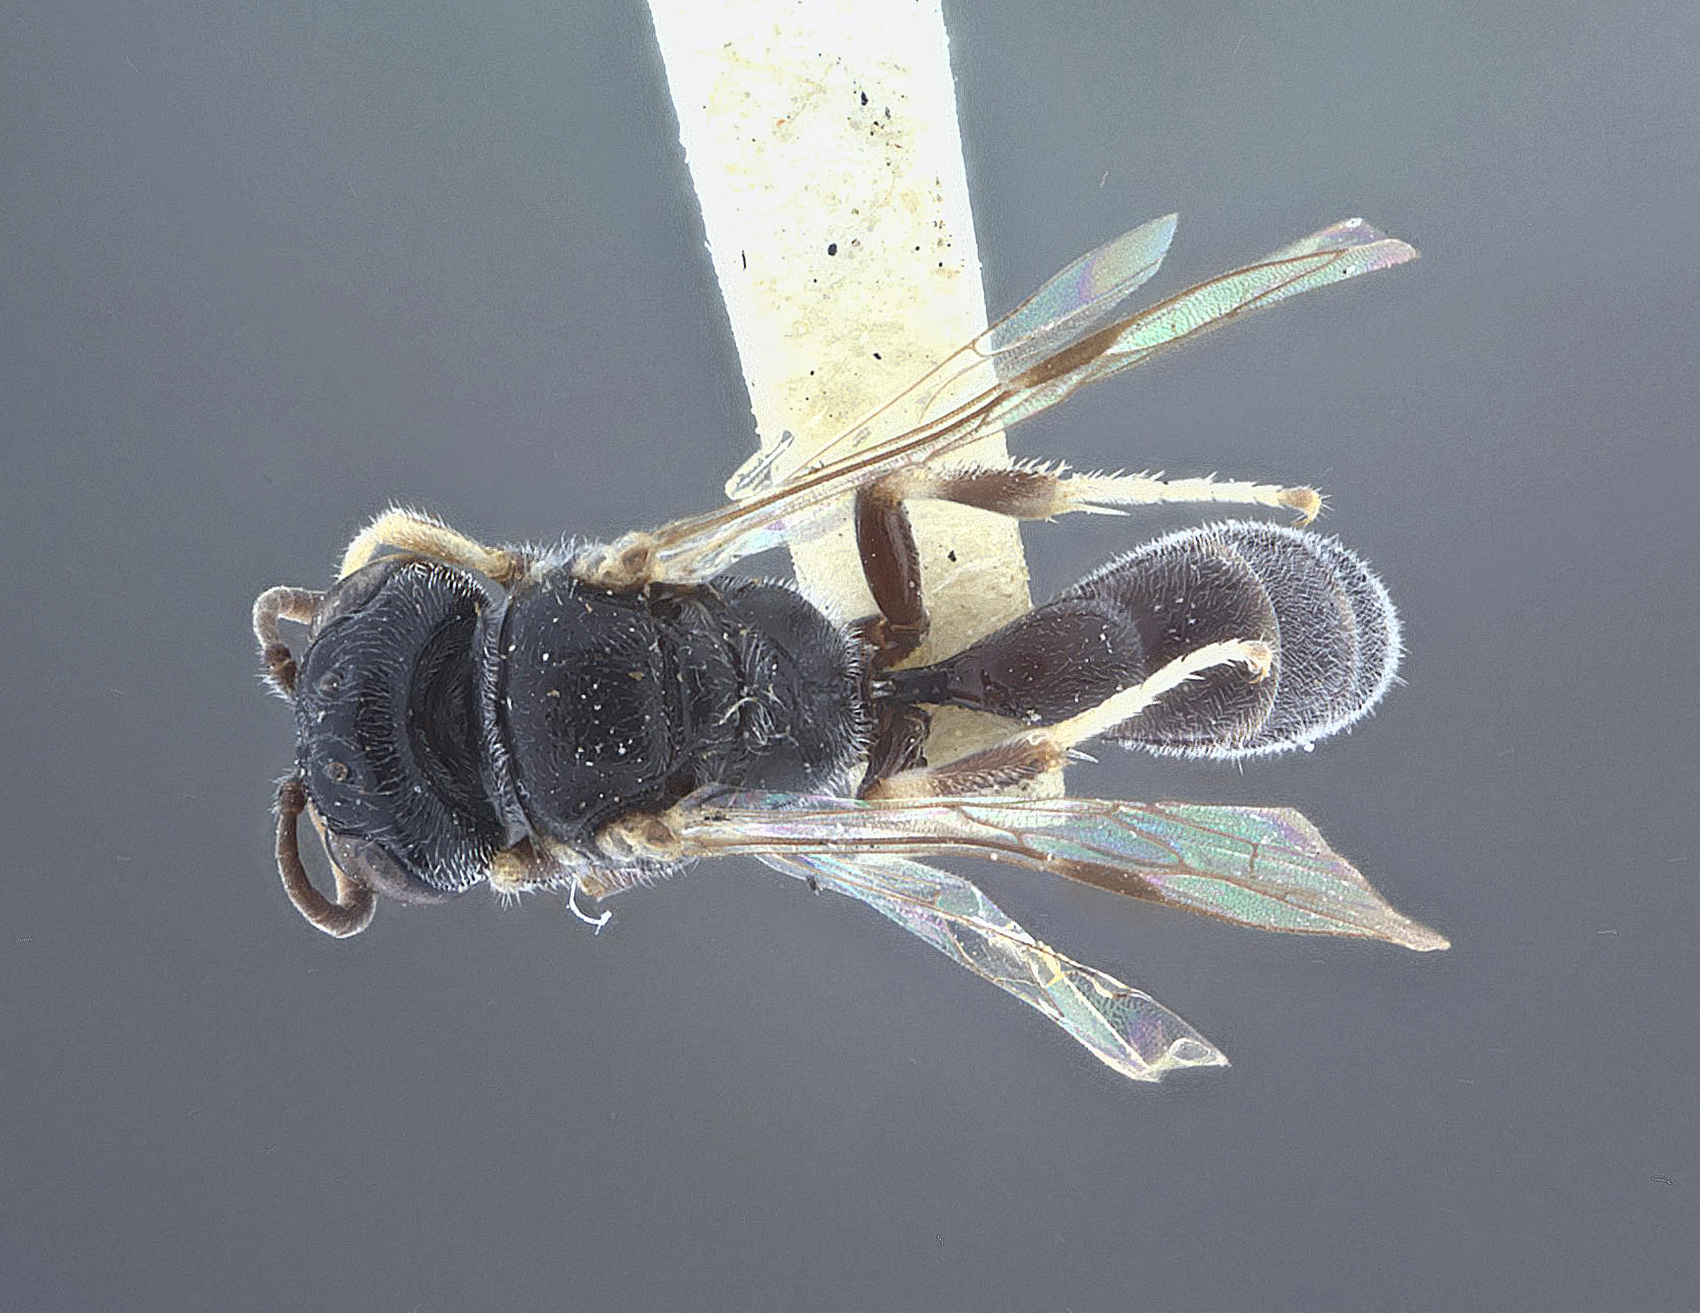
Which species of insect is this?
Psenia minuta
